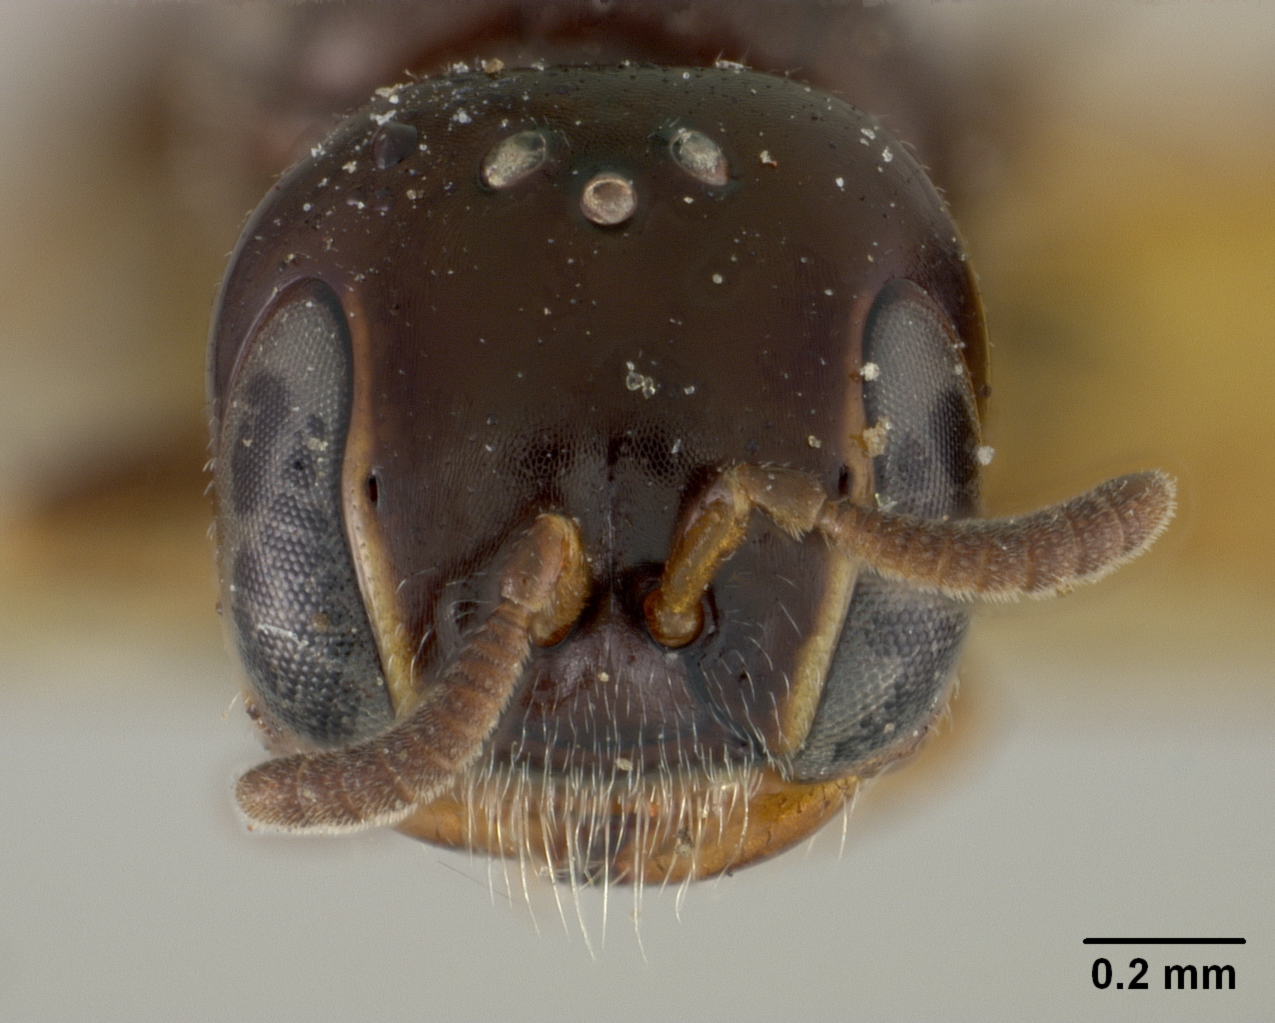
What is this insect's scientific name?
Euryglossella nothula
